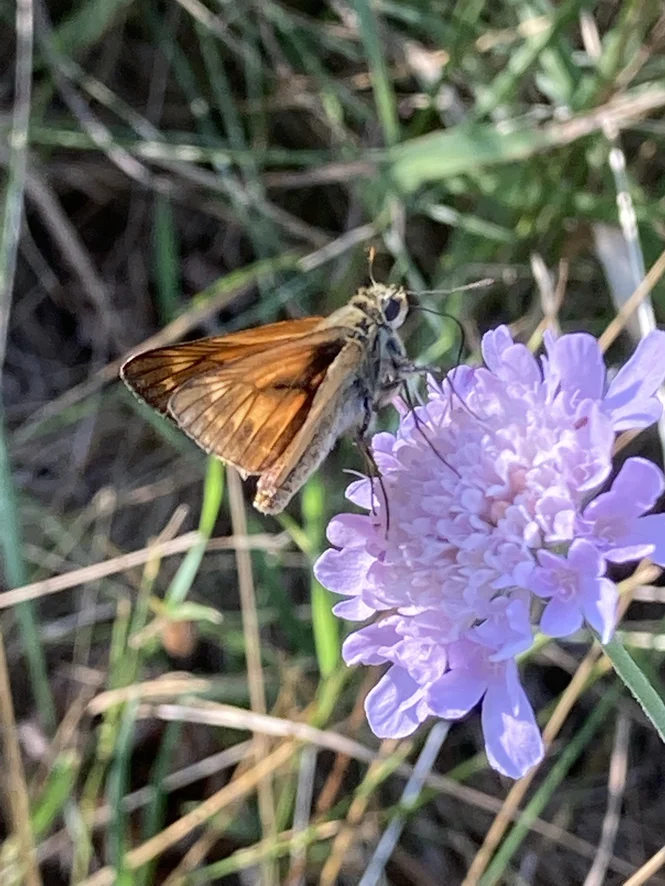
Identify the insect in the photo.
Ochlodes sylvanus (also Ochlodes venata)
